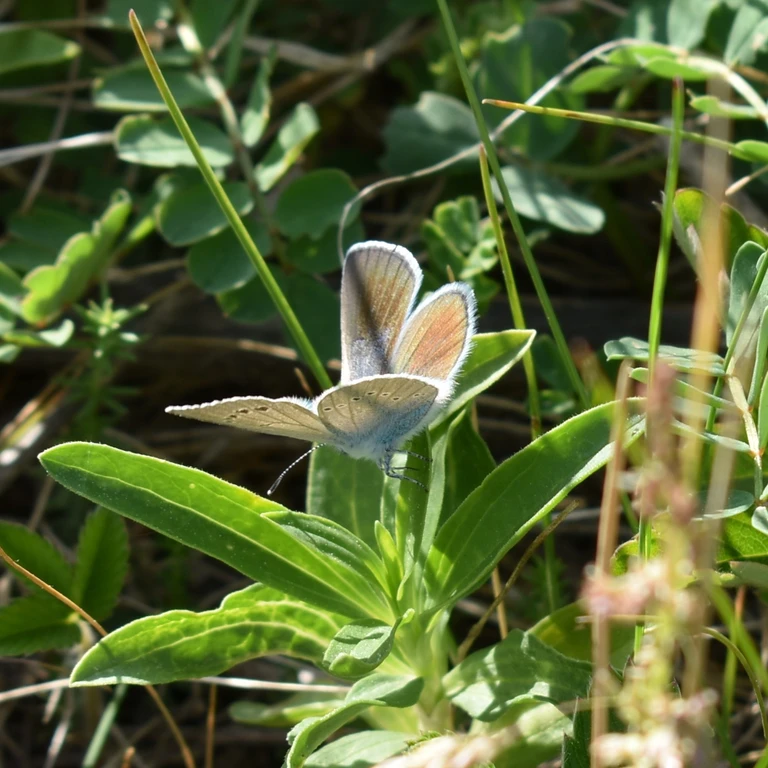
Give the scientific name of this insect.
Glaucopsyche alexis
